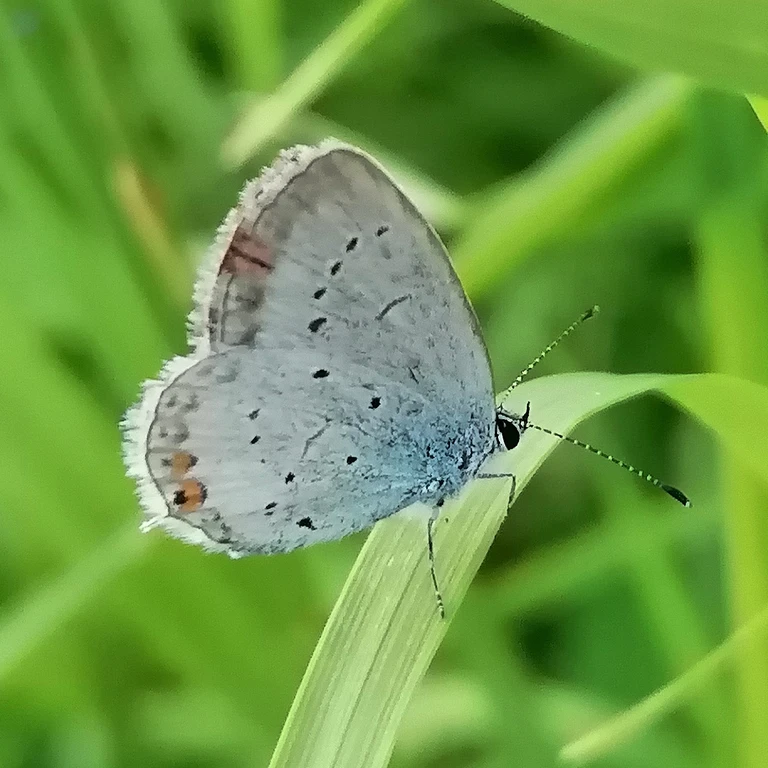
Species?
Cupido argiades (also Elkalyce argiades)
